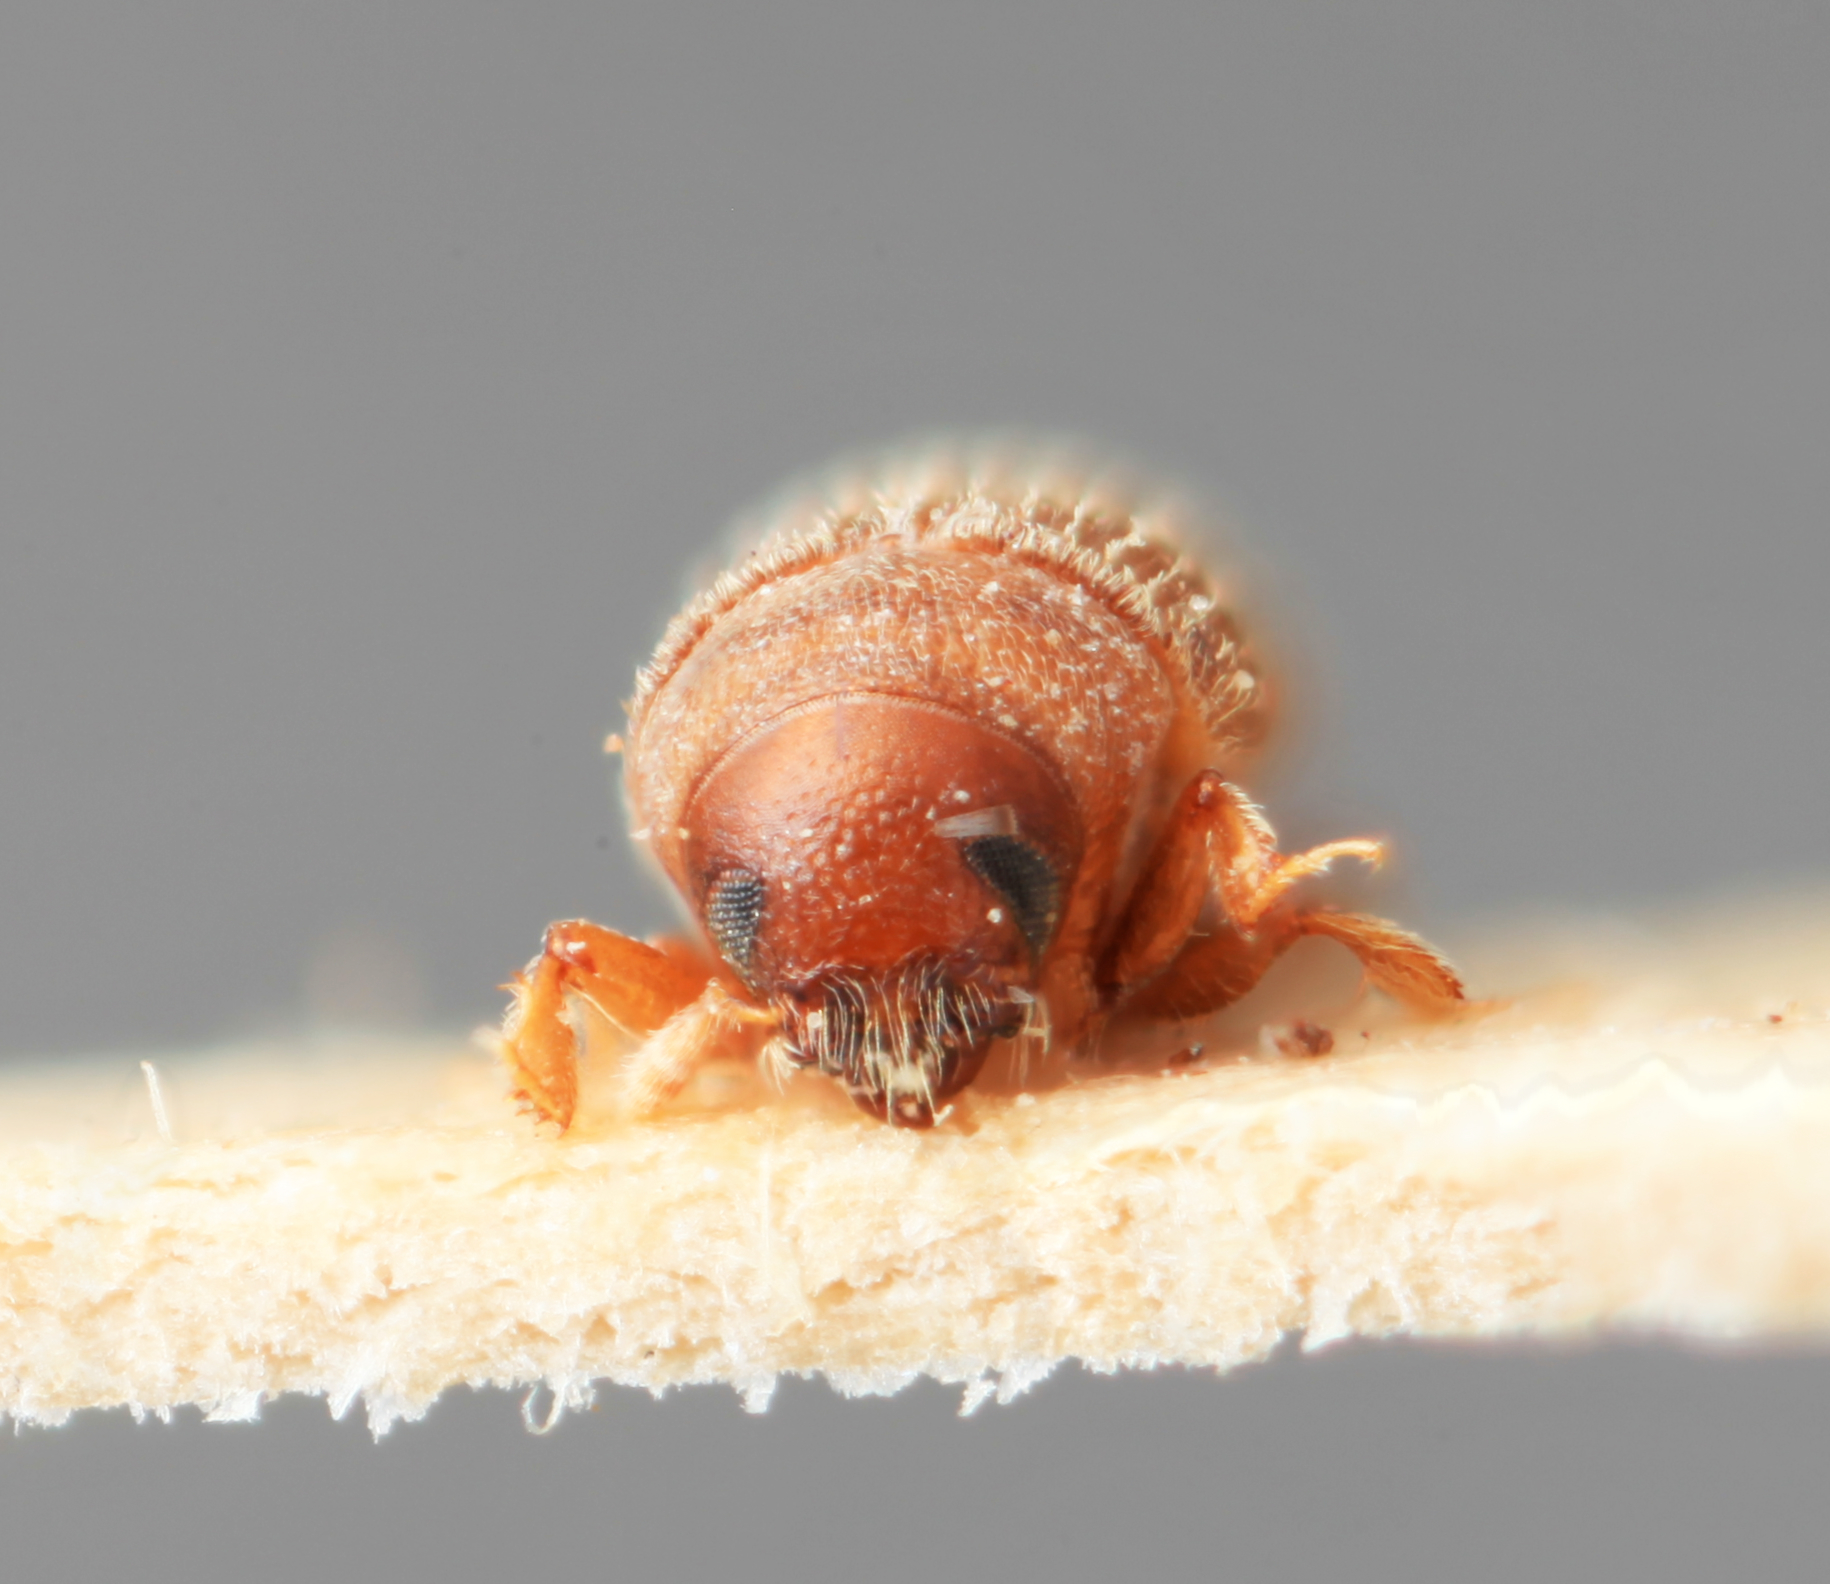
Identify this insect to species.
Xylechinus ougeniae
